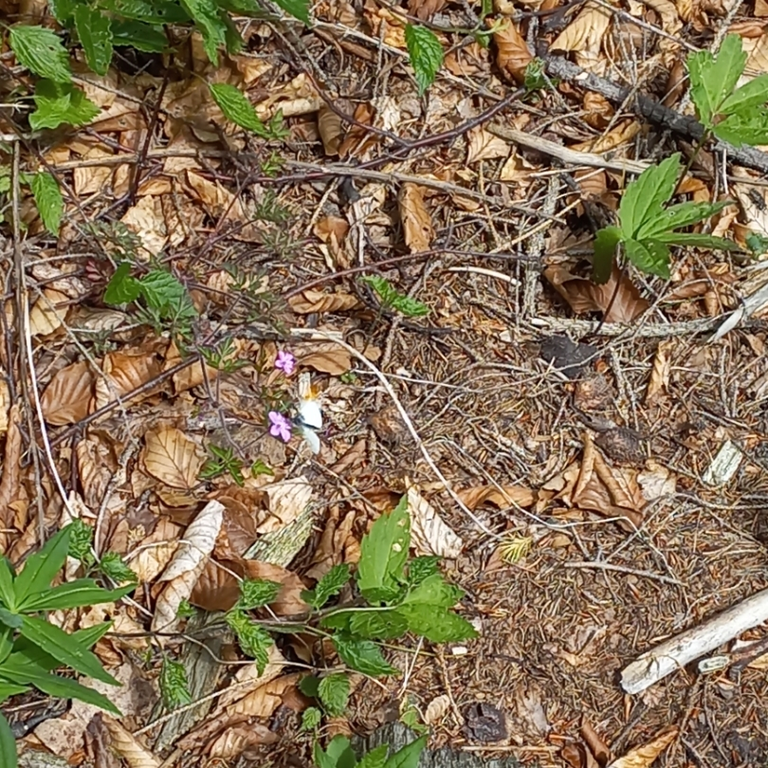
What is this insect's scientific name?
Anthocharis cardamines
